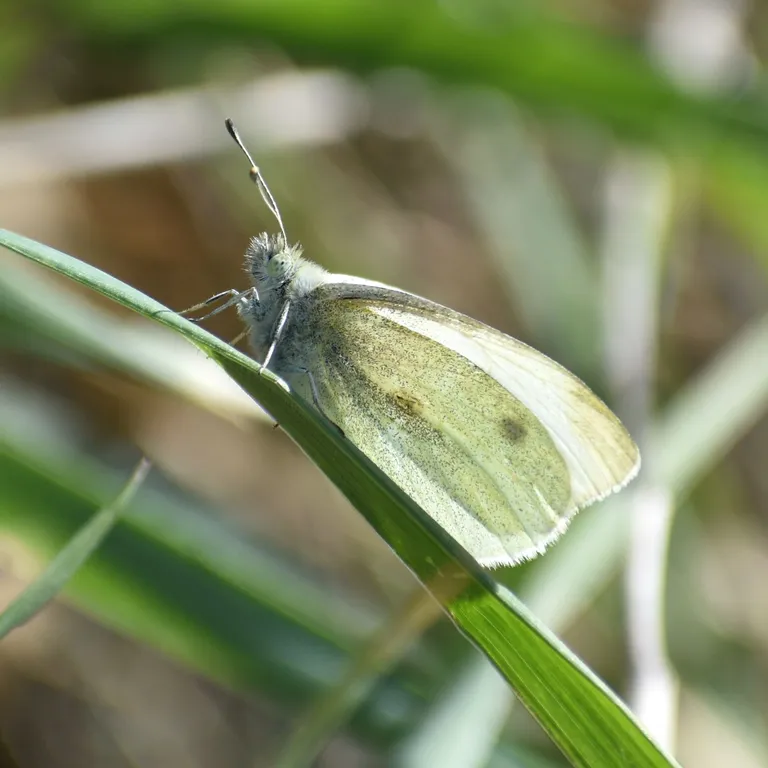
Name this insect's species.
Pieris rapae
